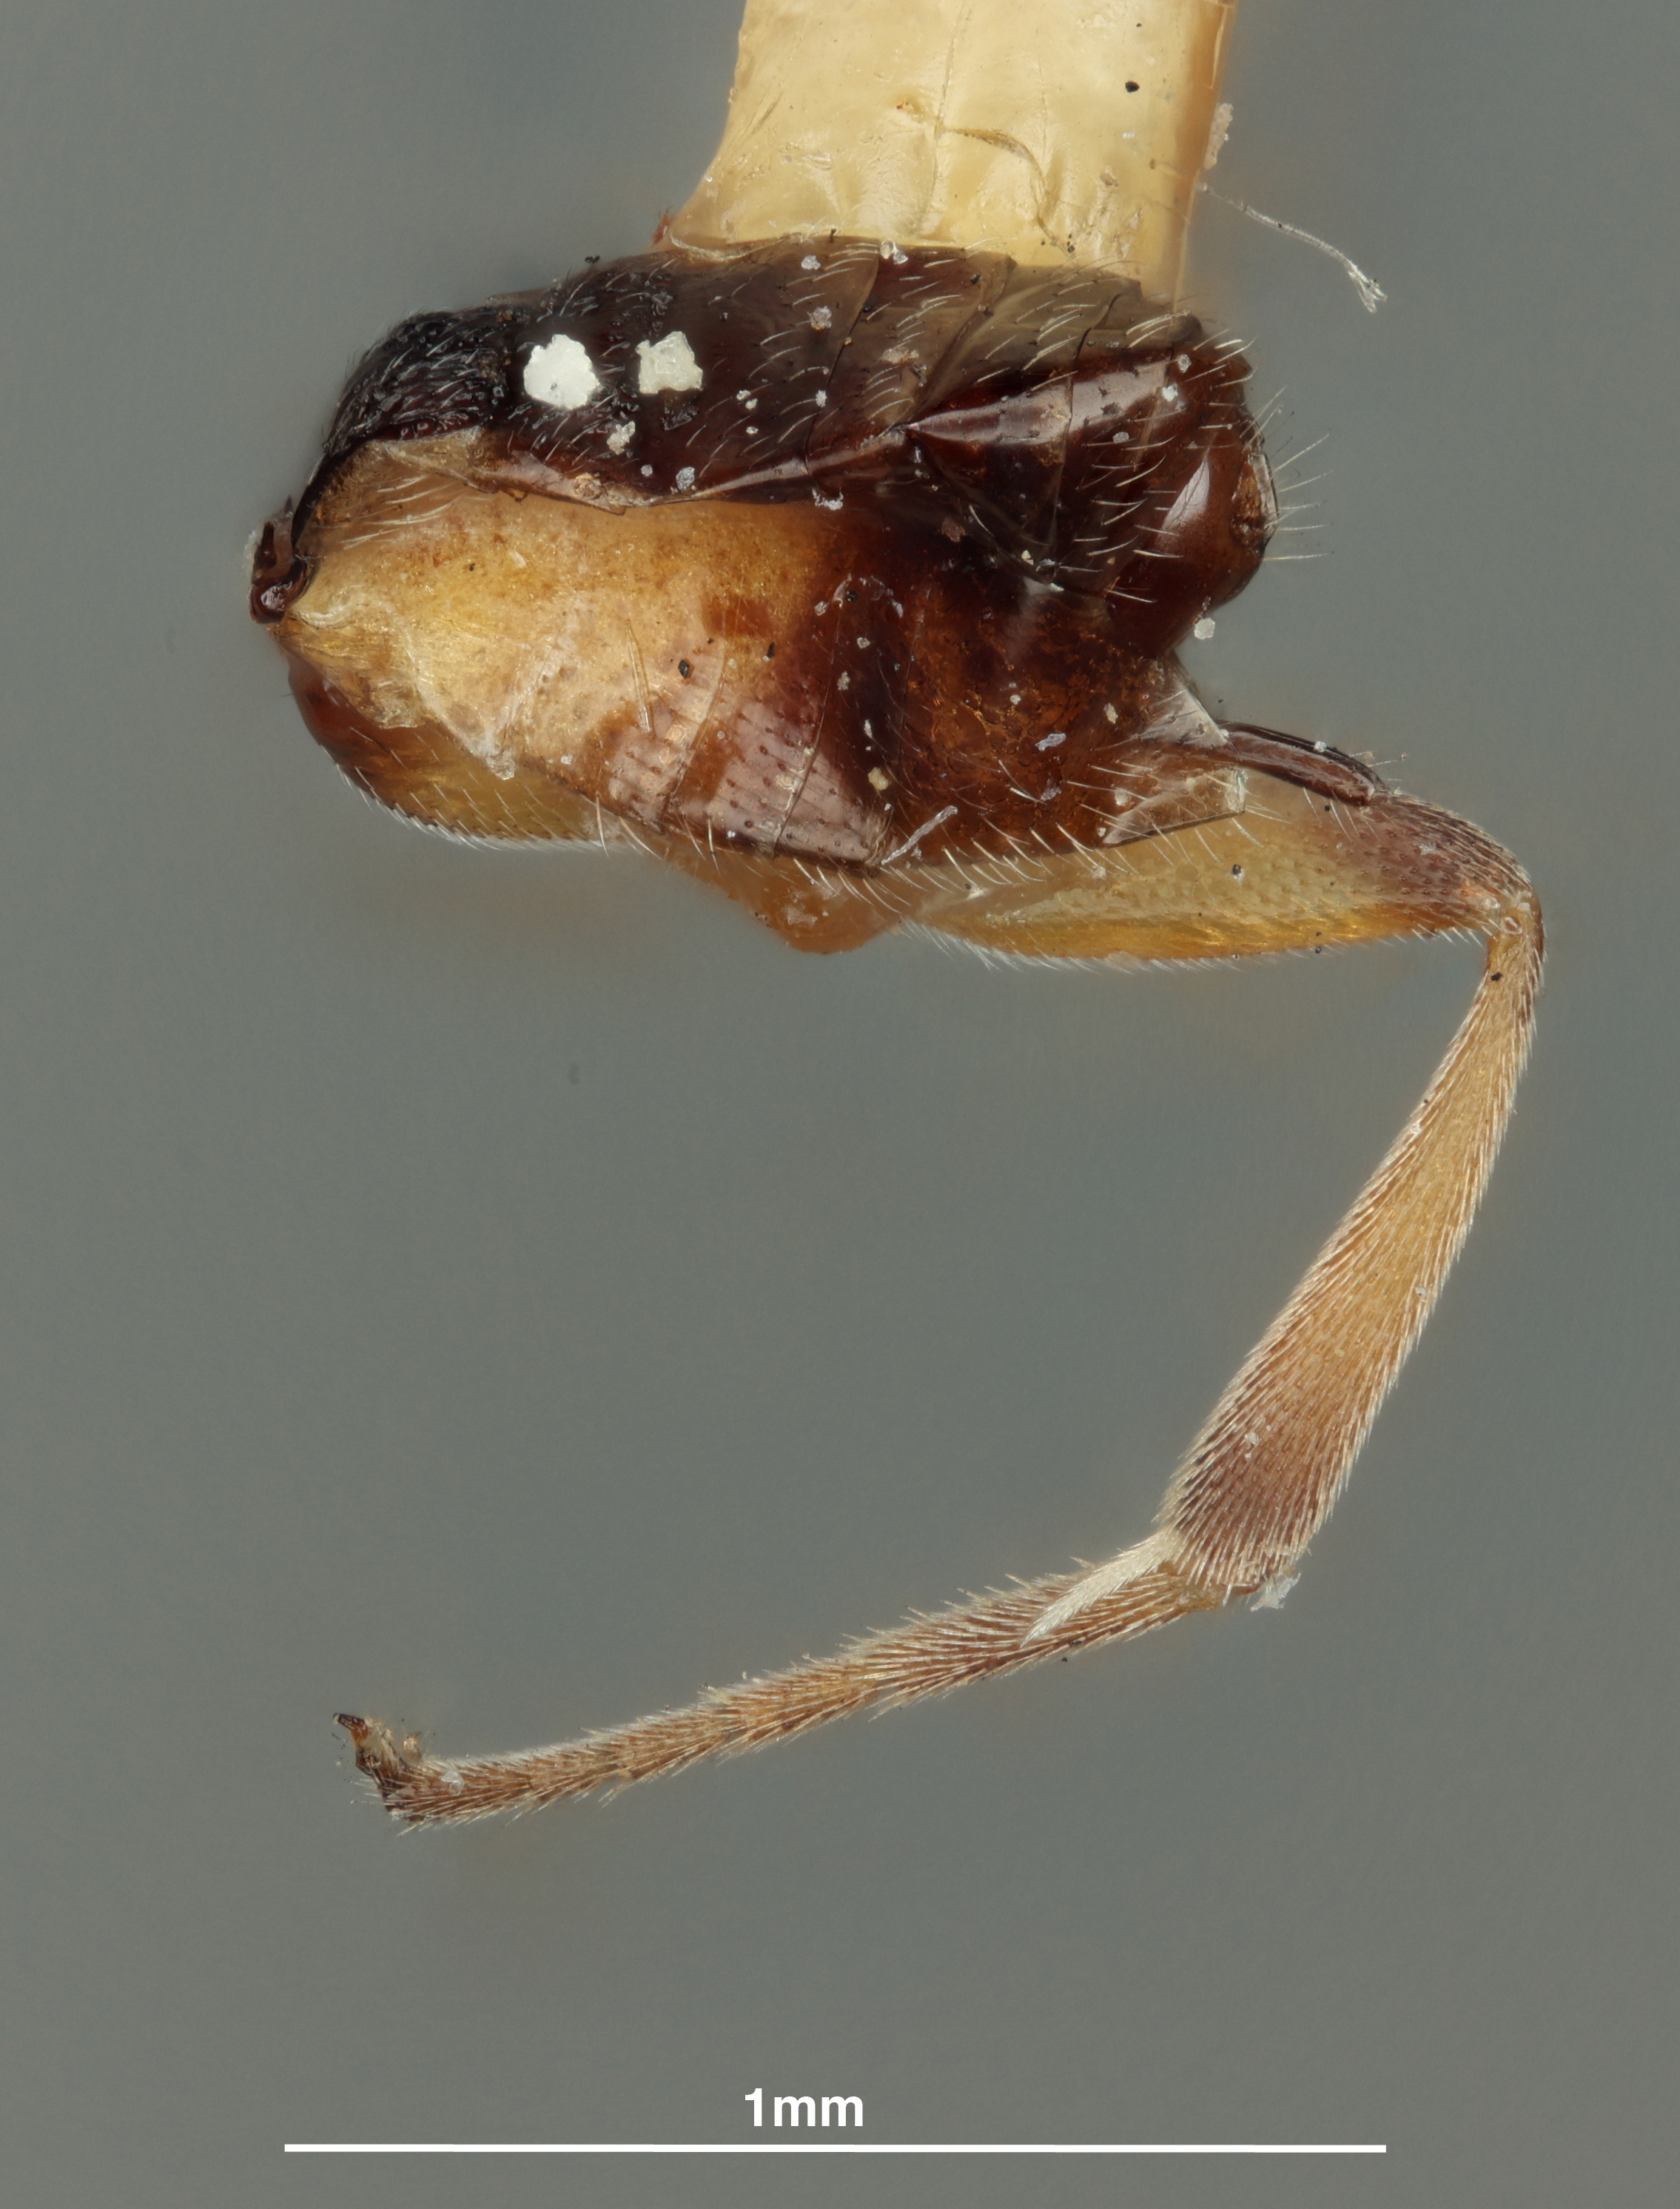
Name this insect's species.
Apanteles pyralidis
